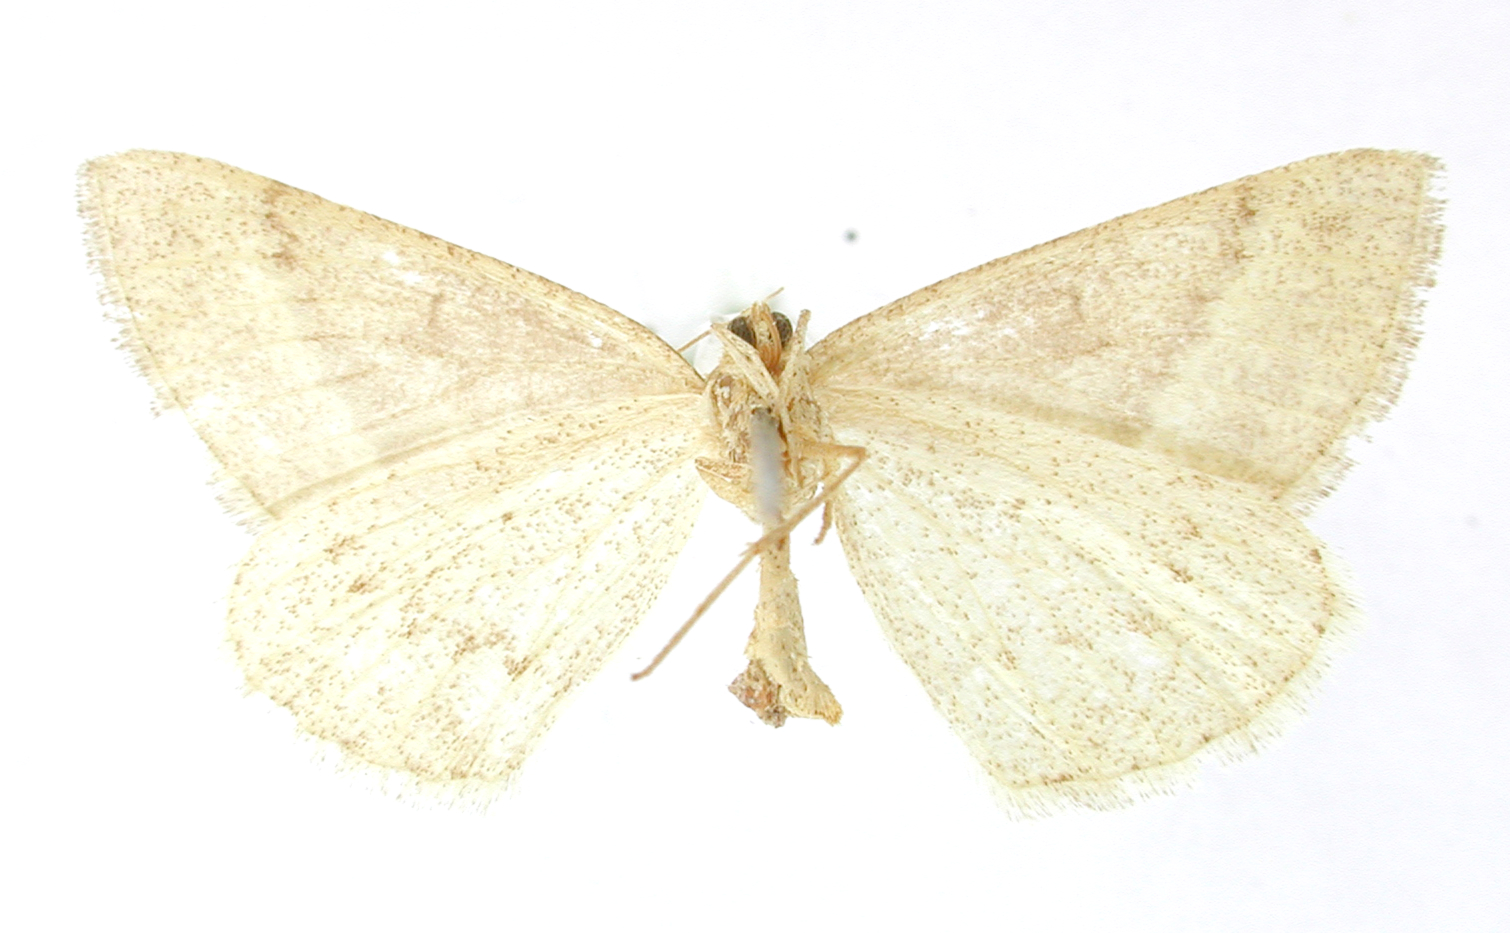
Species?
Selenia agatha
